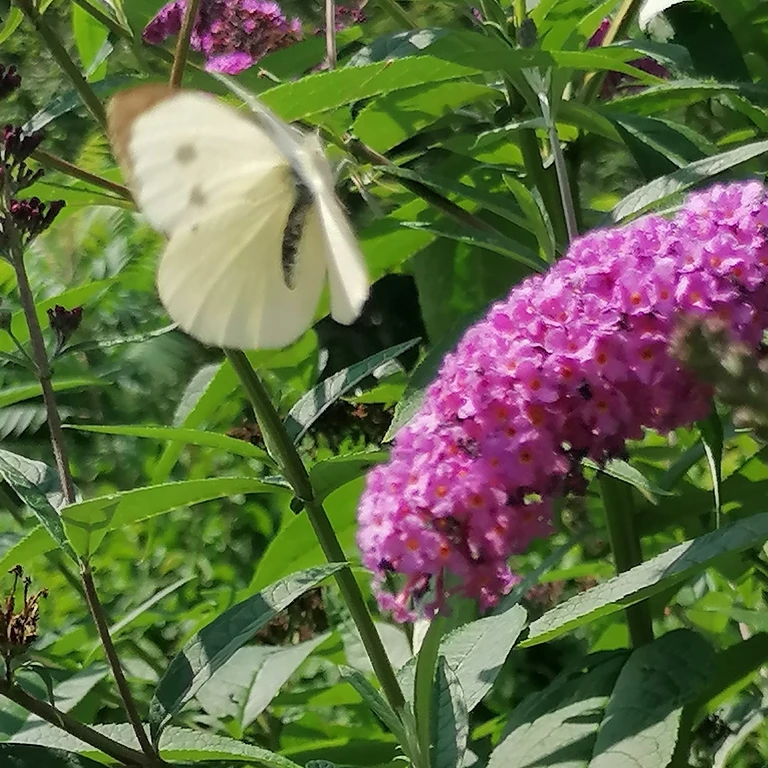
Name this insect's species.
Pieris brassicae
